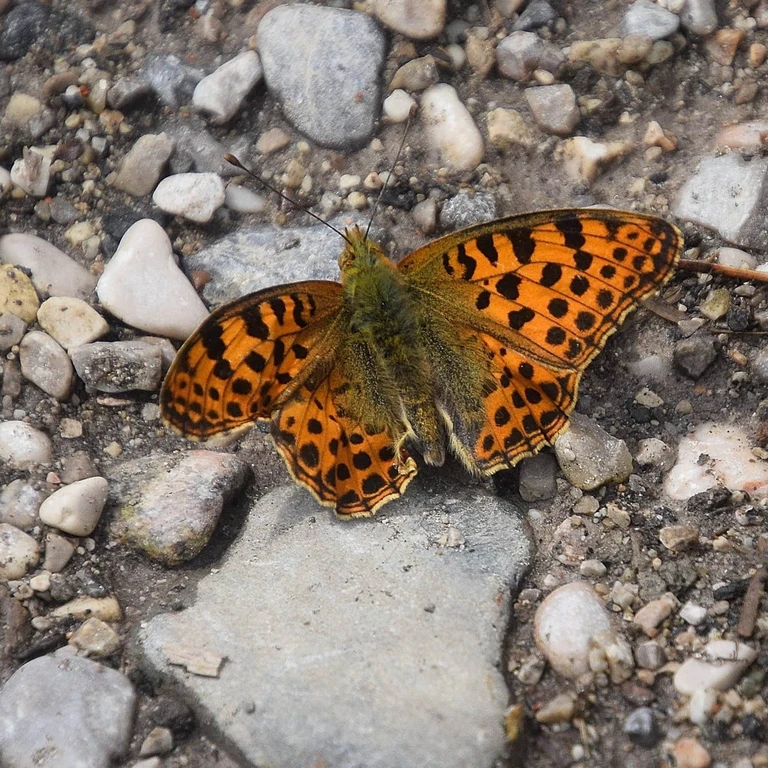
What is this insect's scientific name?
Issoria lathonia
